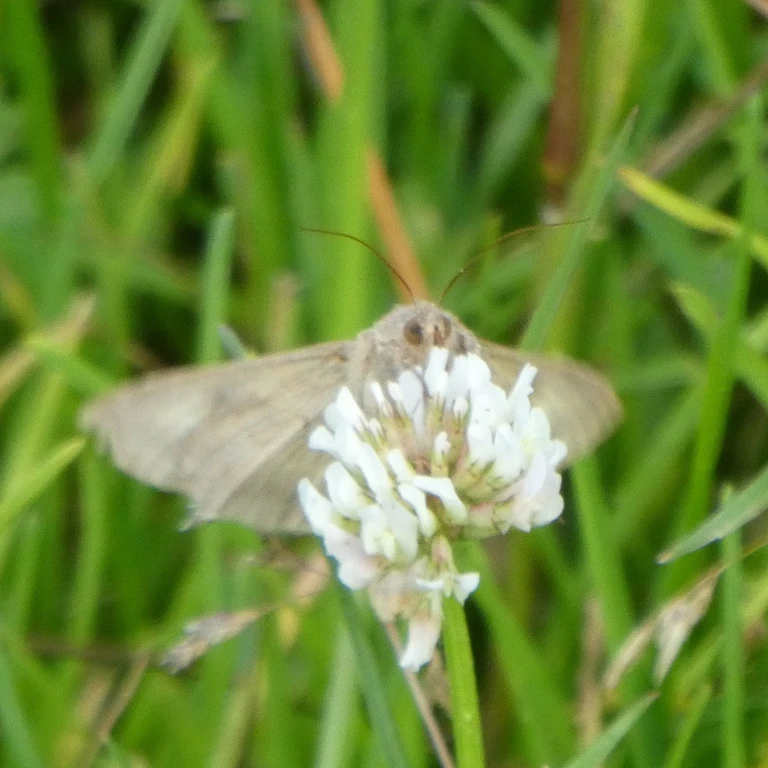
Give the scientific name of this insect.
Autographa gamma
